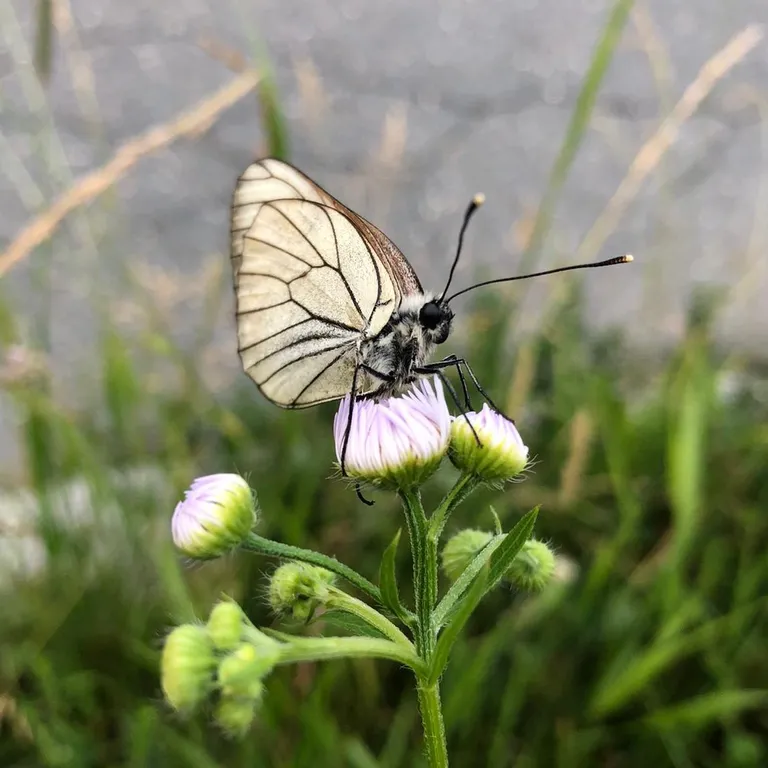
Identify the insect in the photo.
Aporia crataegi
